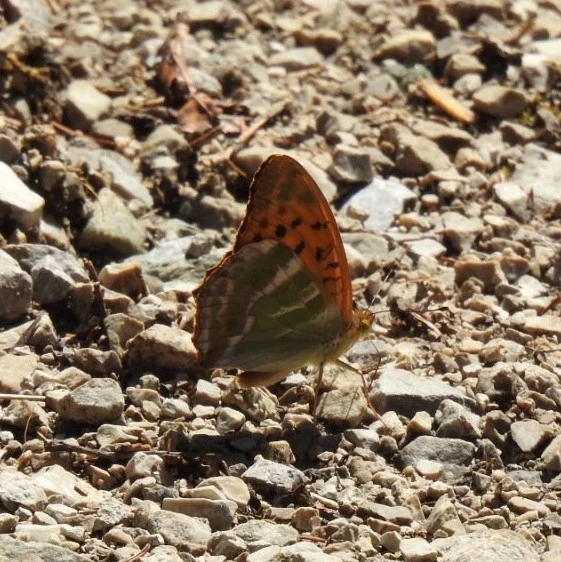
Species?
Argynnis paphia
